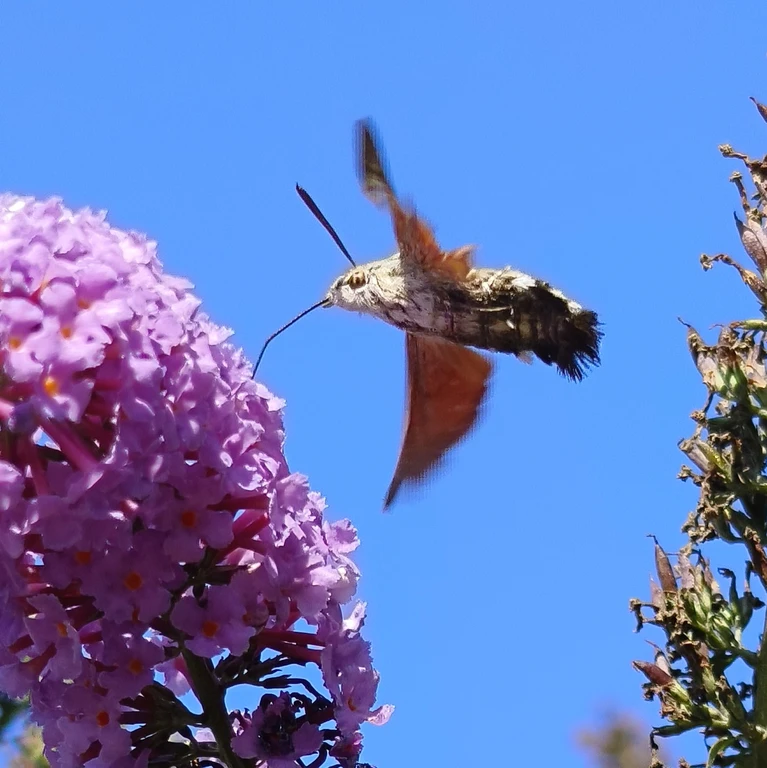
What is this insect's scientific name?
Macroglossum stellatarum
